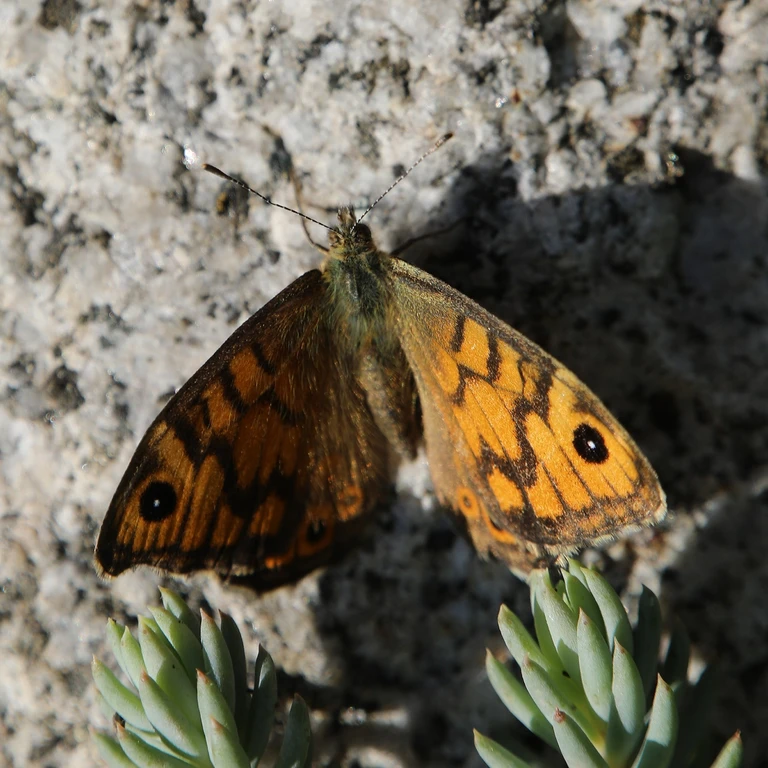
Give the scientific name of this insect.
Lasiommata megera (also Pararge megera)
